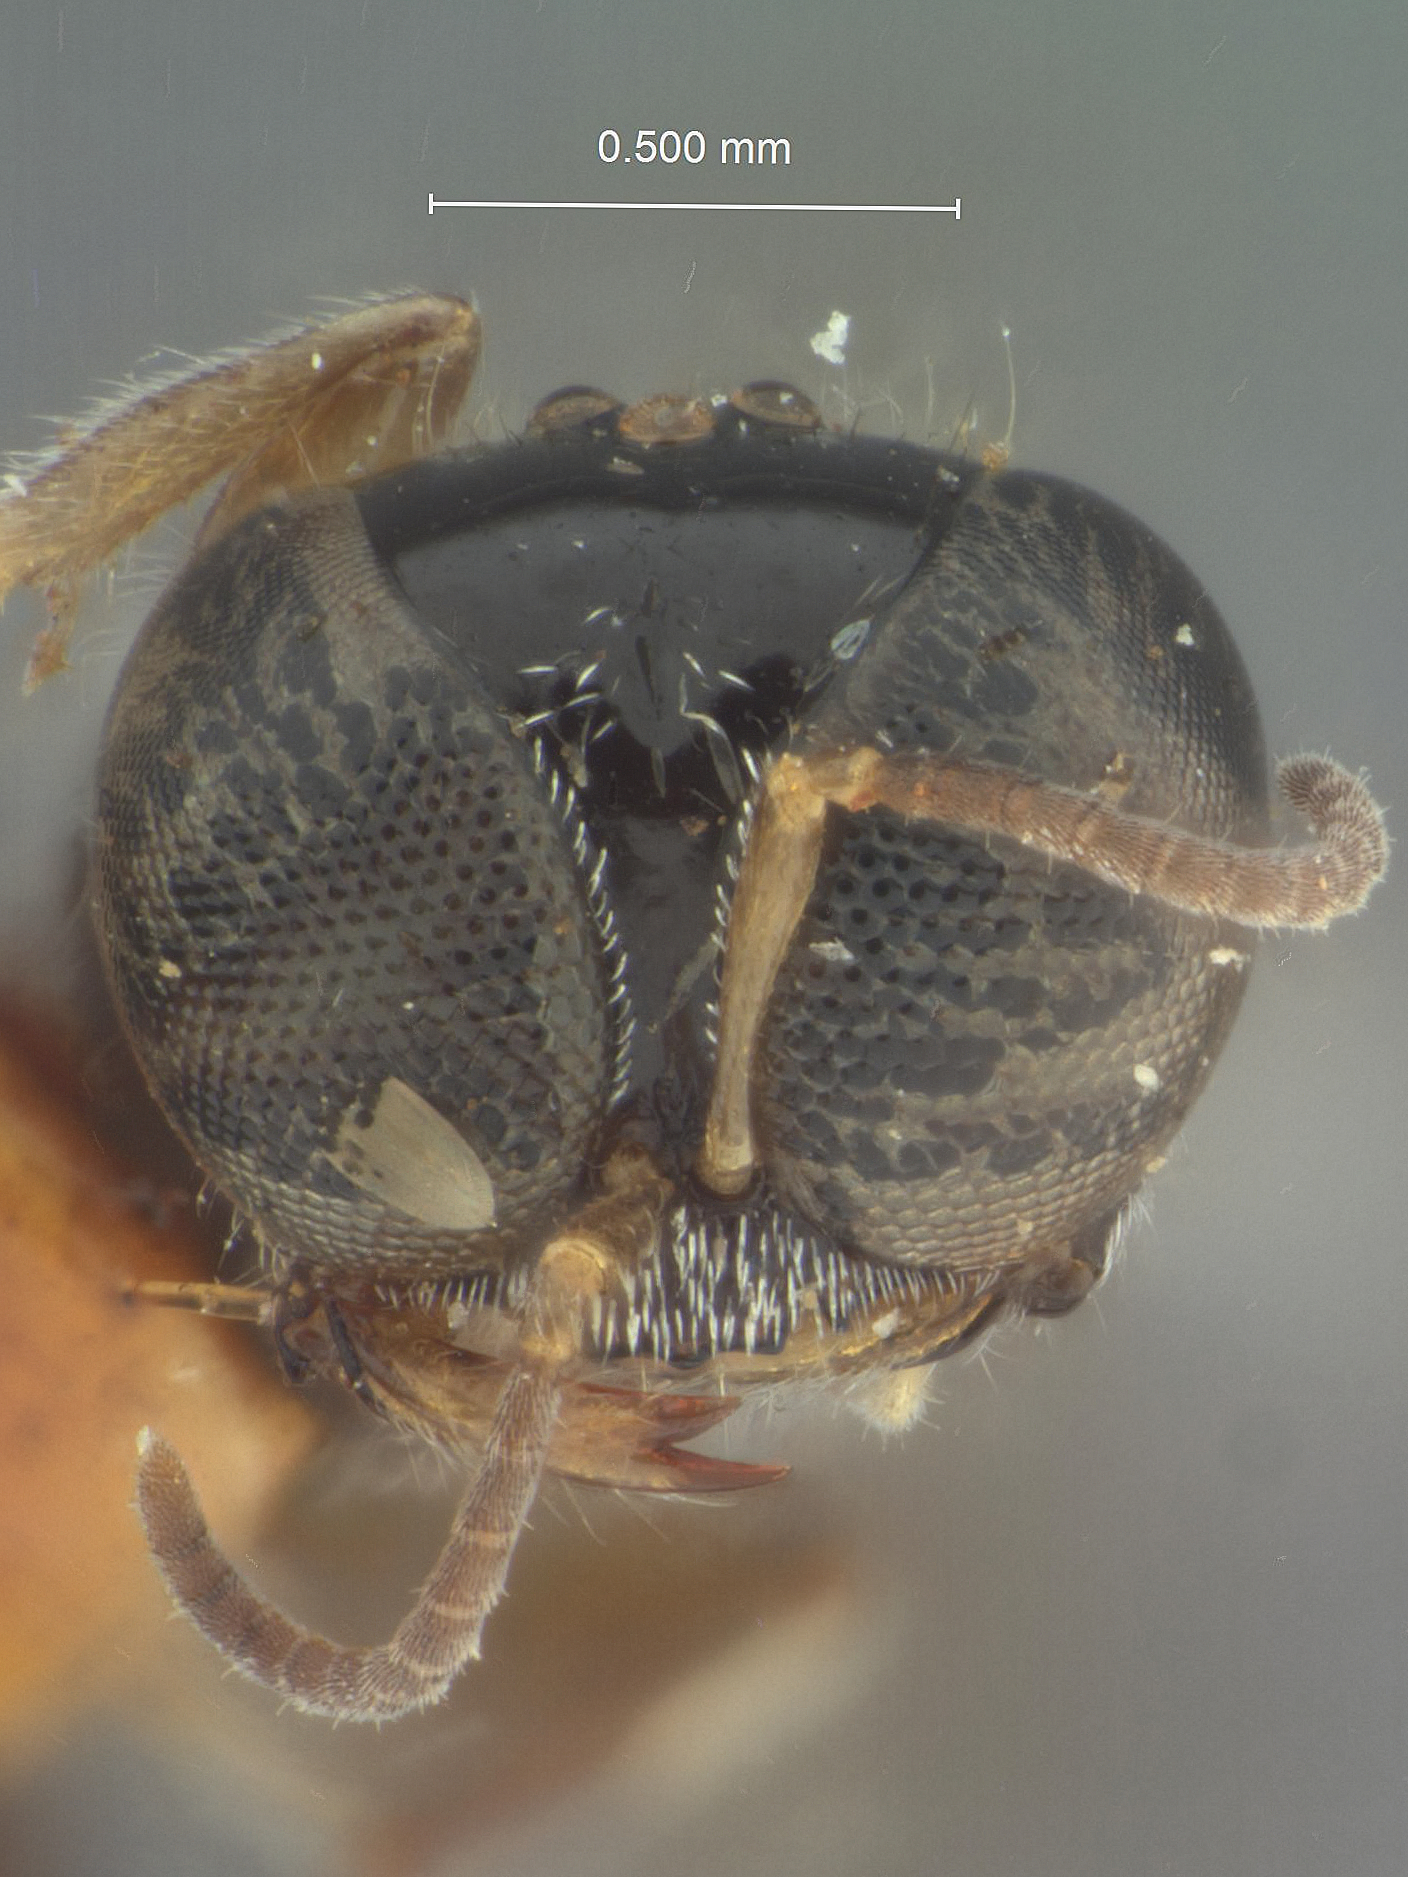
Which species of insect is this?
Eupliloides leontopolites
